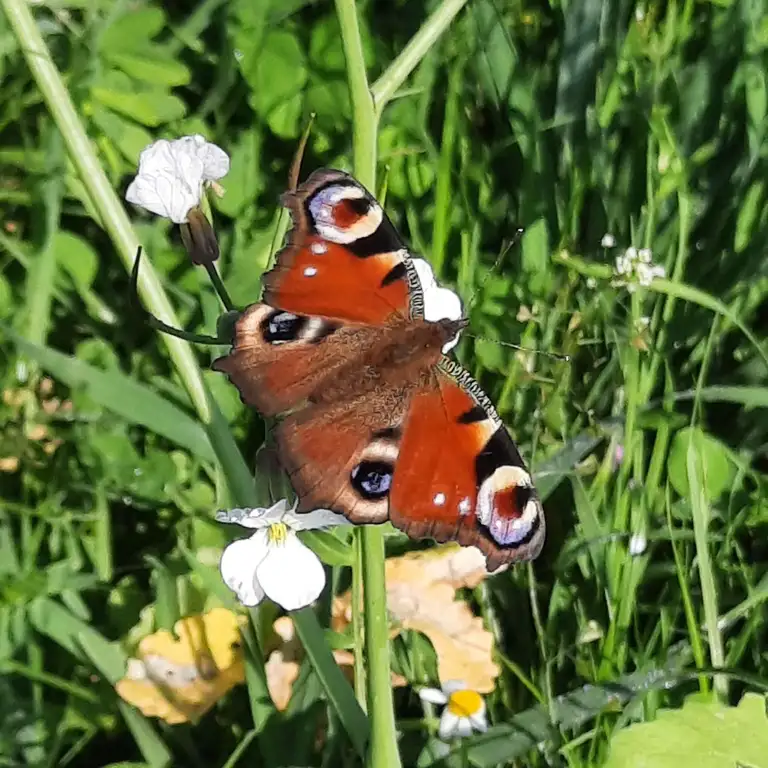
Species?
Aglais io
